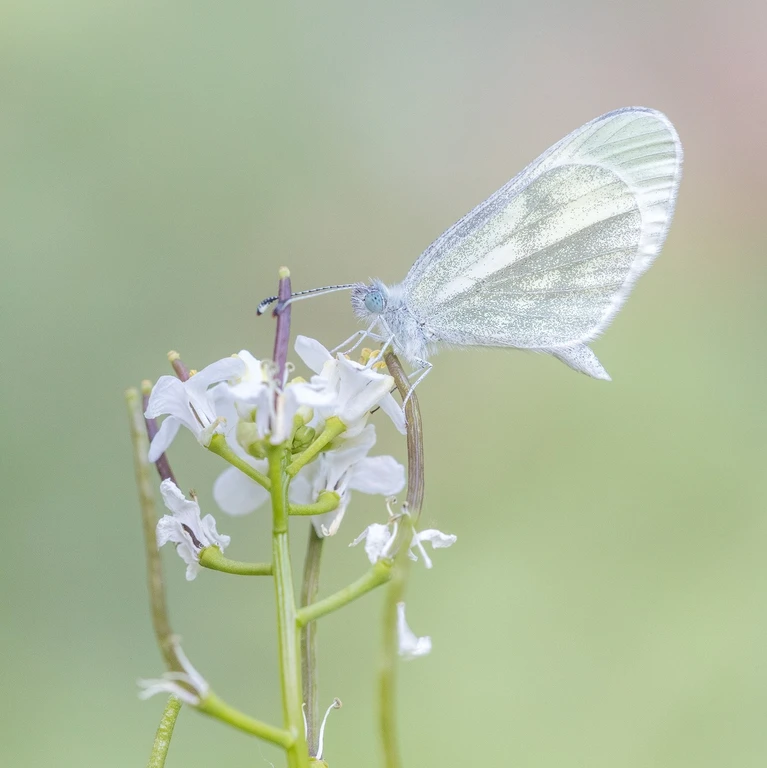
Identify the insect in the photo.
Leptidea sinapis/juvernica
